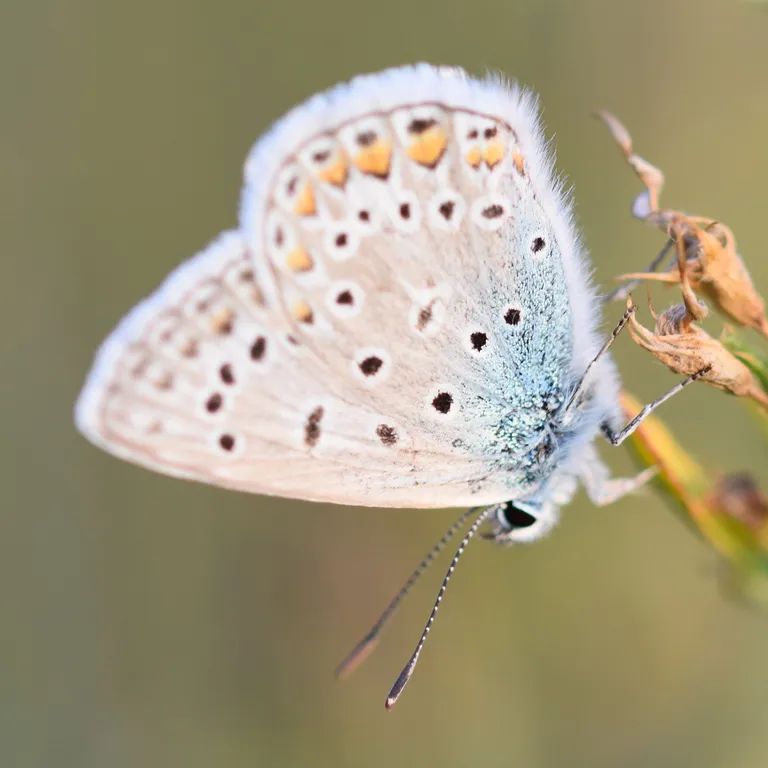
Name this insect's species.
Polyommatus icarus
